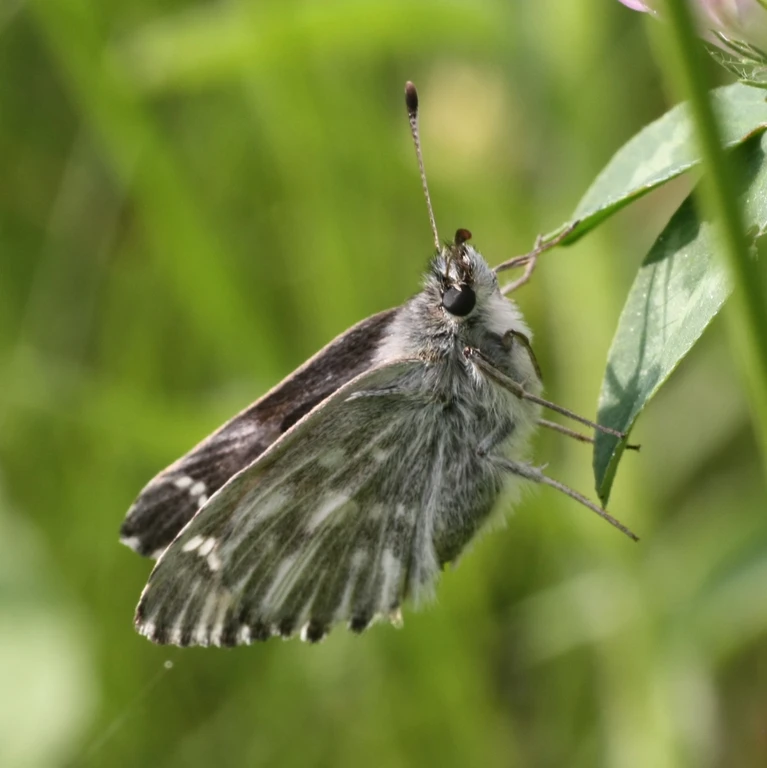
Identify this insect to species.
Muschampia floccifera (also Carcharodus floccifera)
